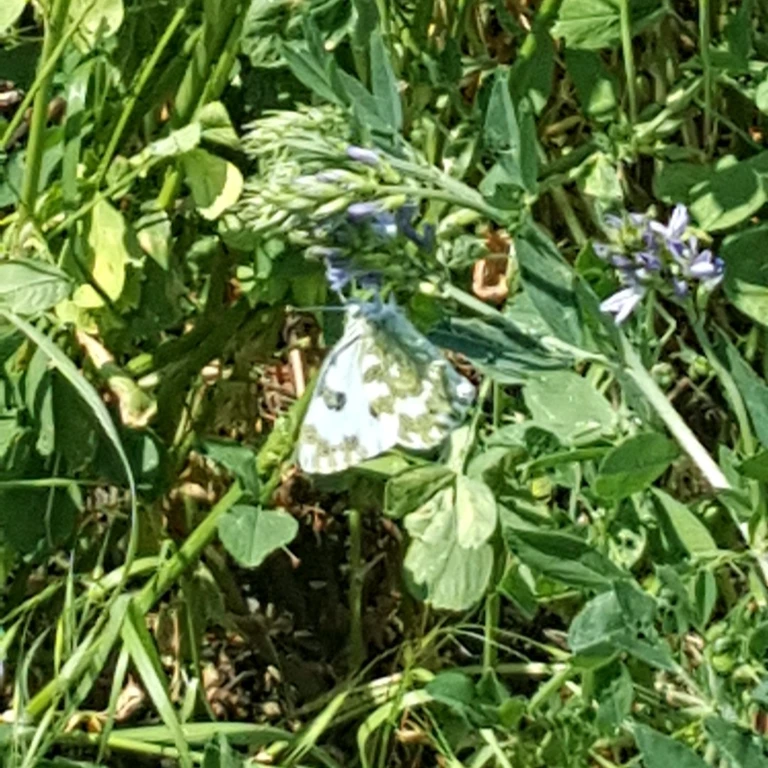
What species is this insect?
Pontia edusa
